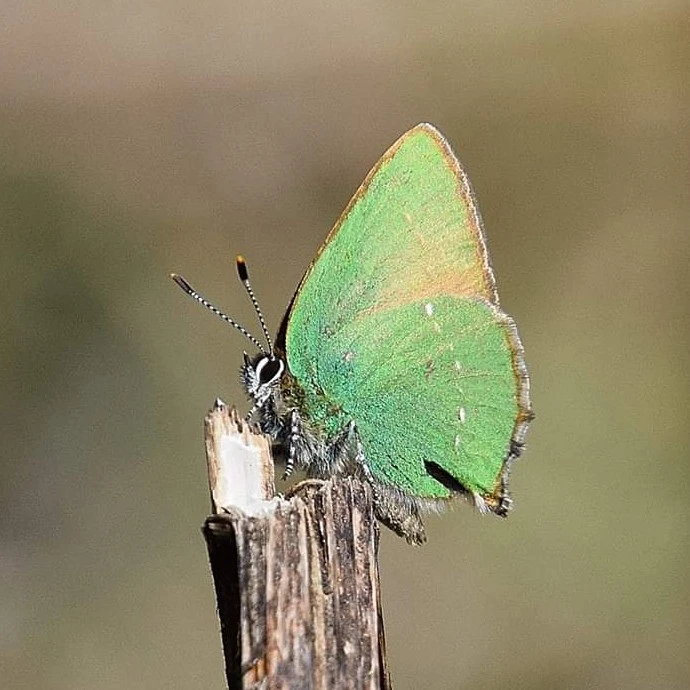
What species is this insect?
Callophrys rubi
